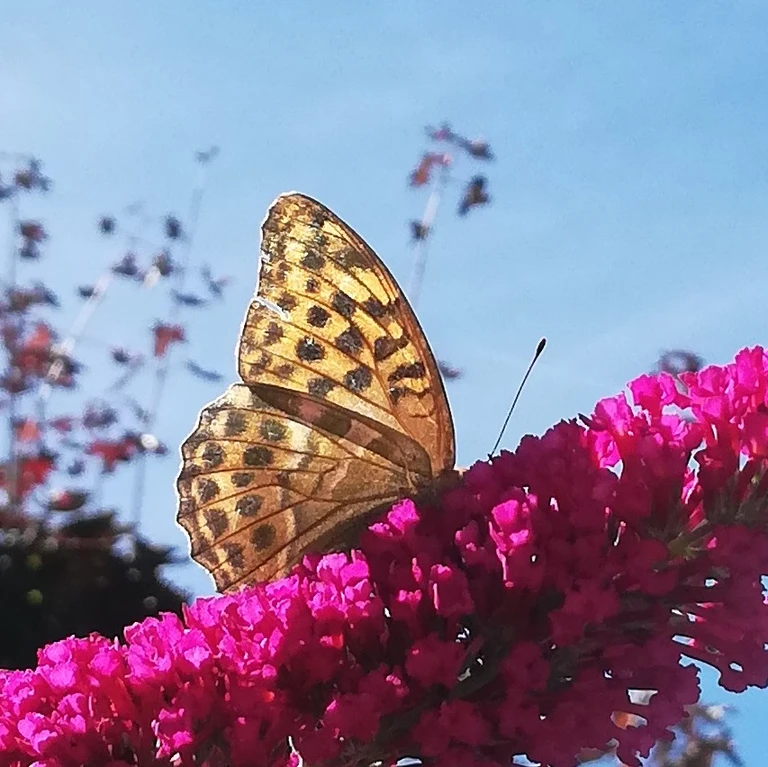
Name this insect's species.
Argynnis paphia
